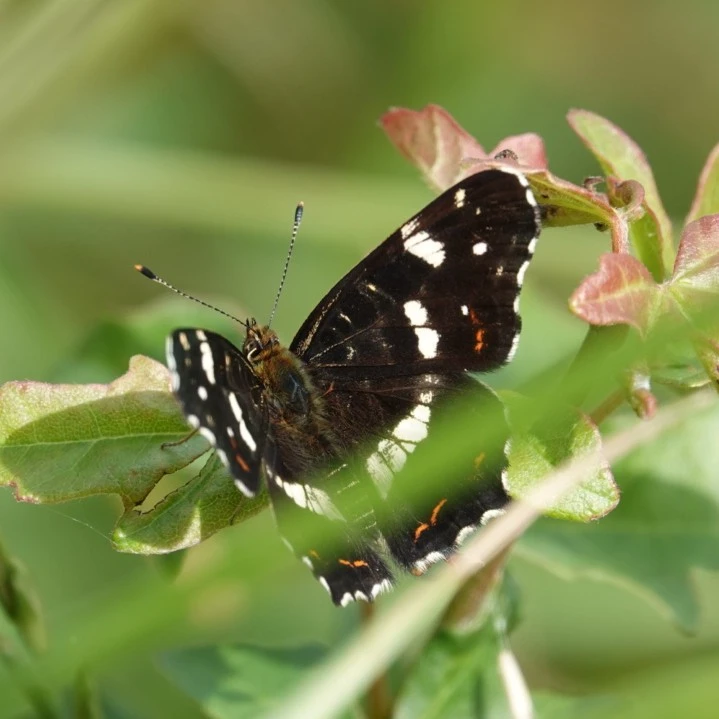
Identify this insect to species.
Araschnia levana
